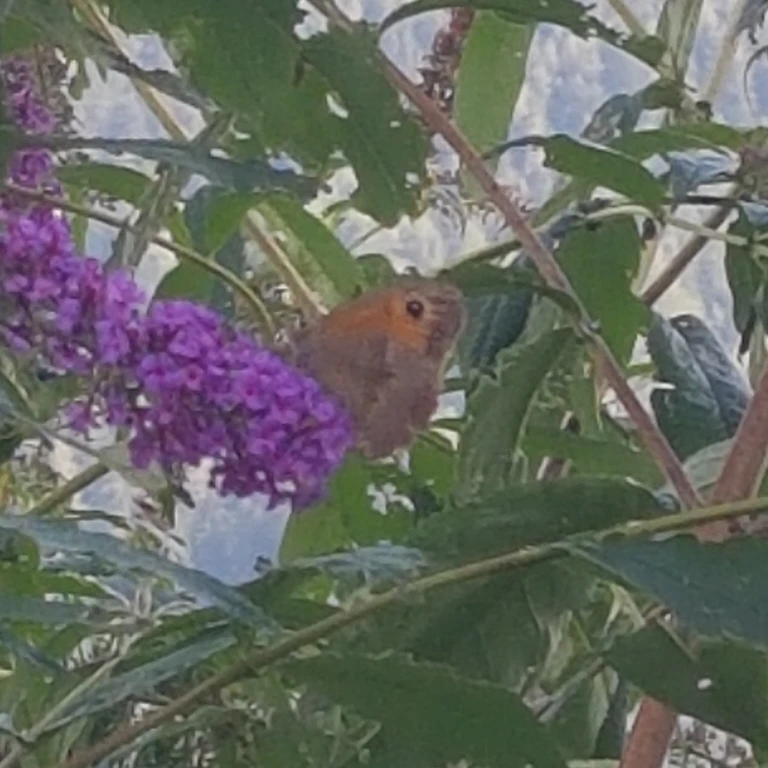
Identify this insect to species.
Maniola jurtina
